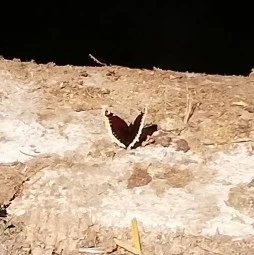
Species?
Nymphalis antiopa
